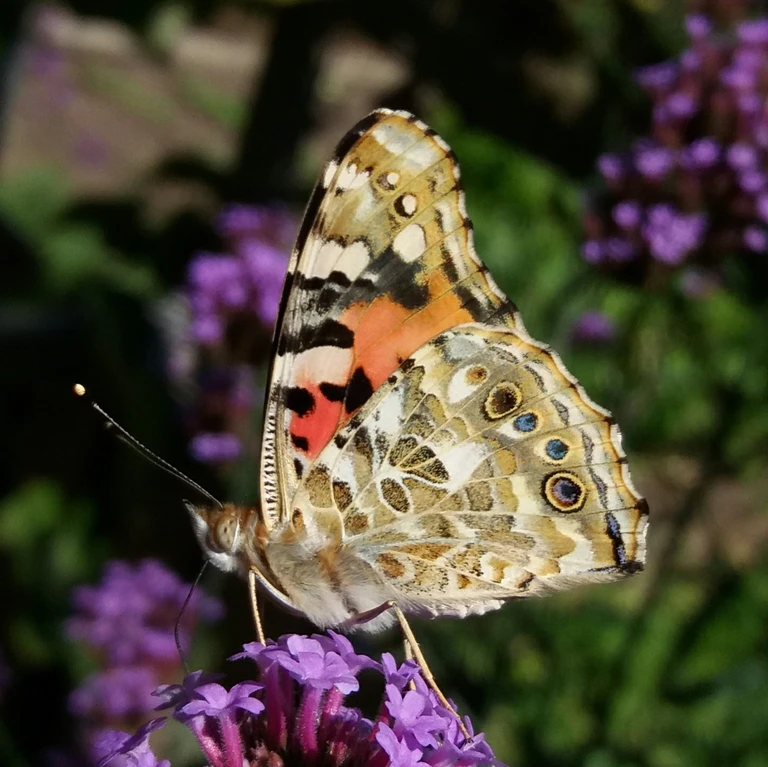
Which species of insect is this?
Vanessa cardui
